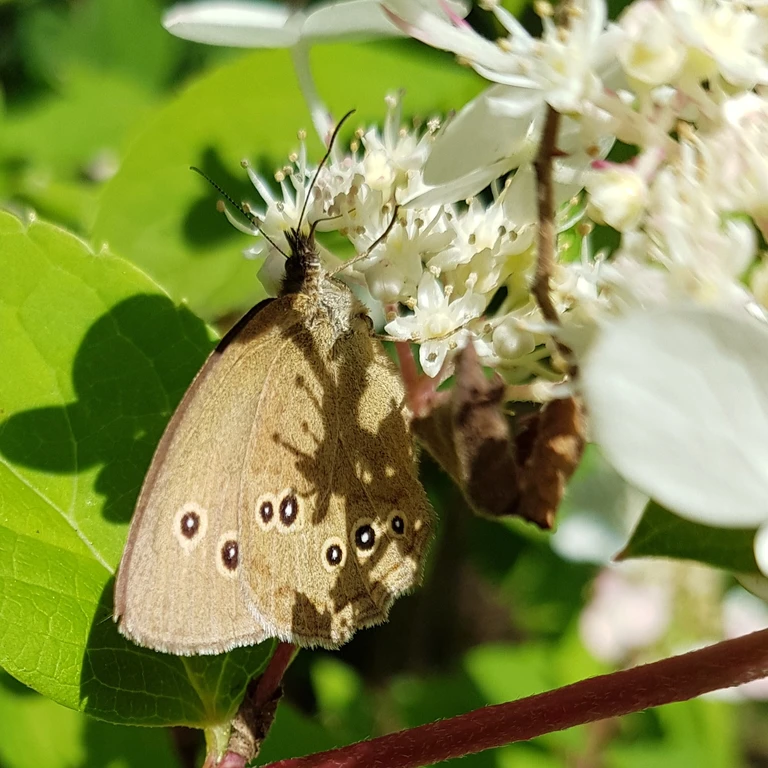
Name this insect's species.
Aphantopus hyperantus
